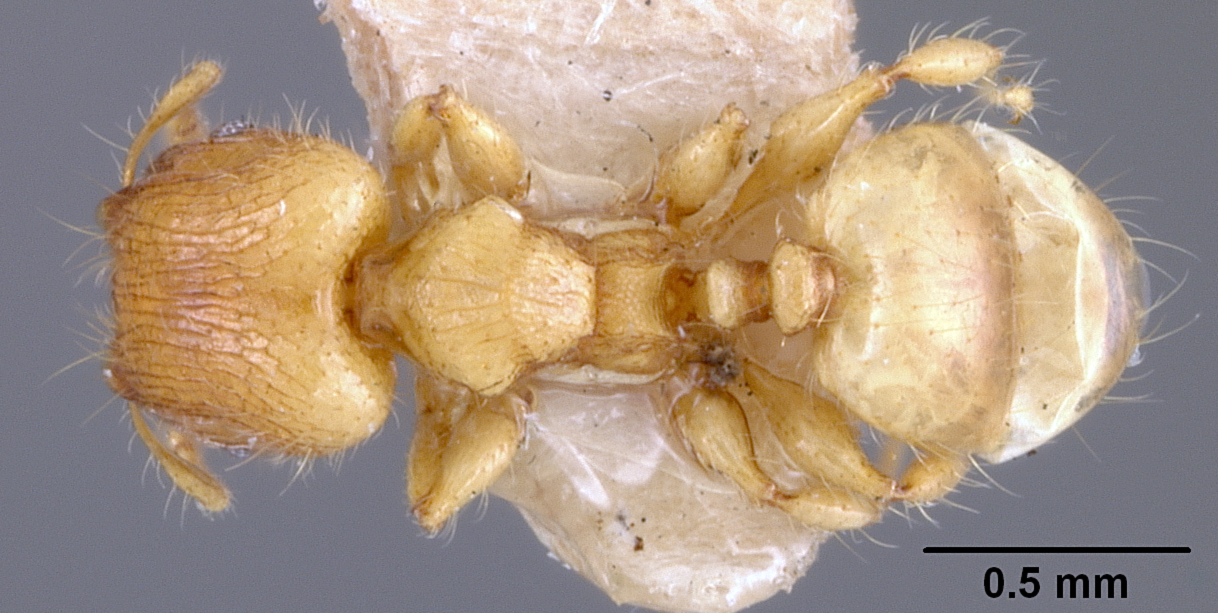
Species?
Pheidole tachigaliae
